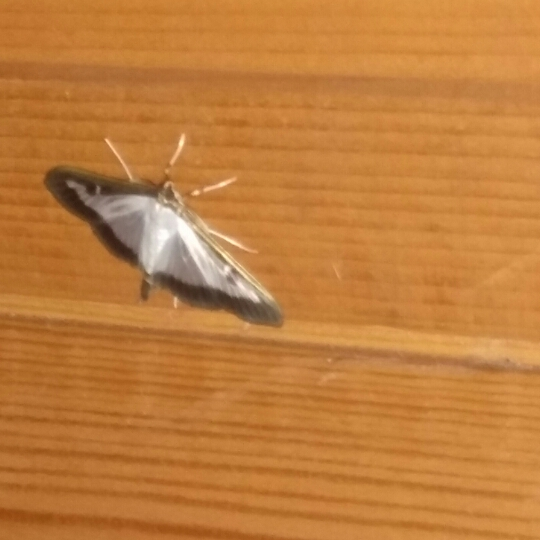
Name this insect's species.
Cydalima perspectalis
